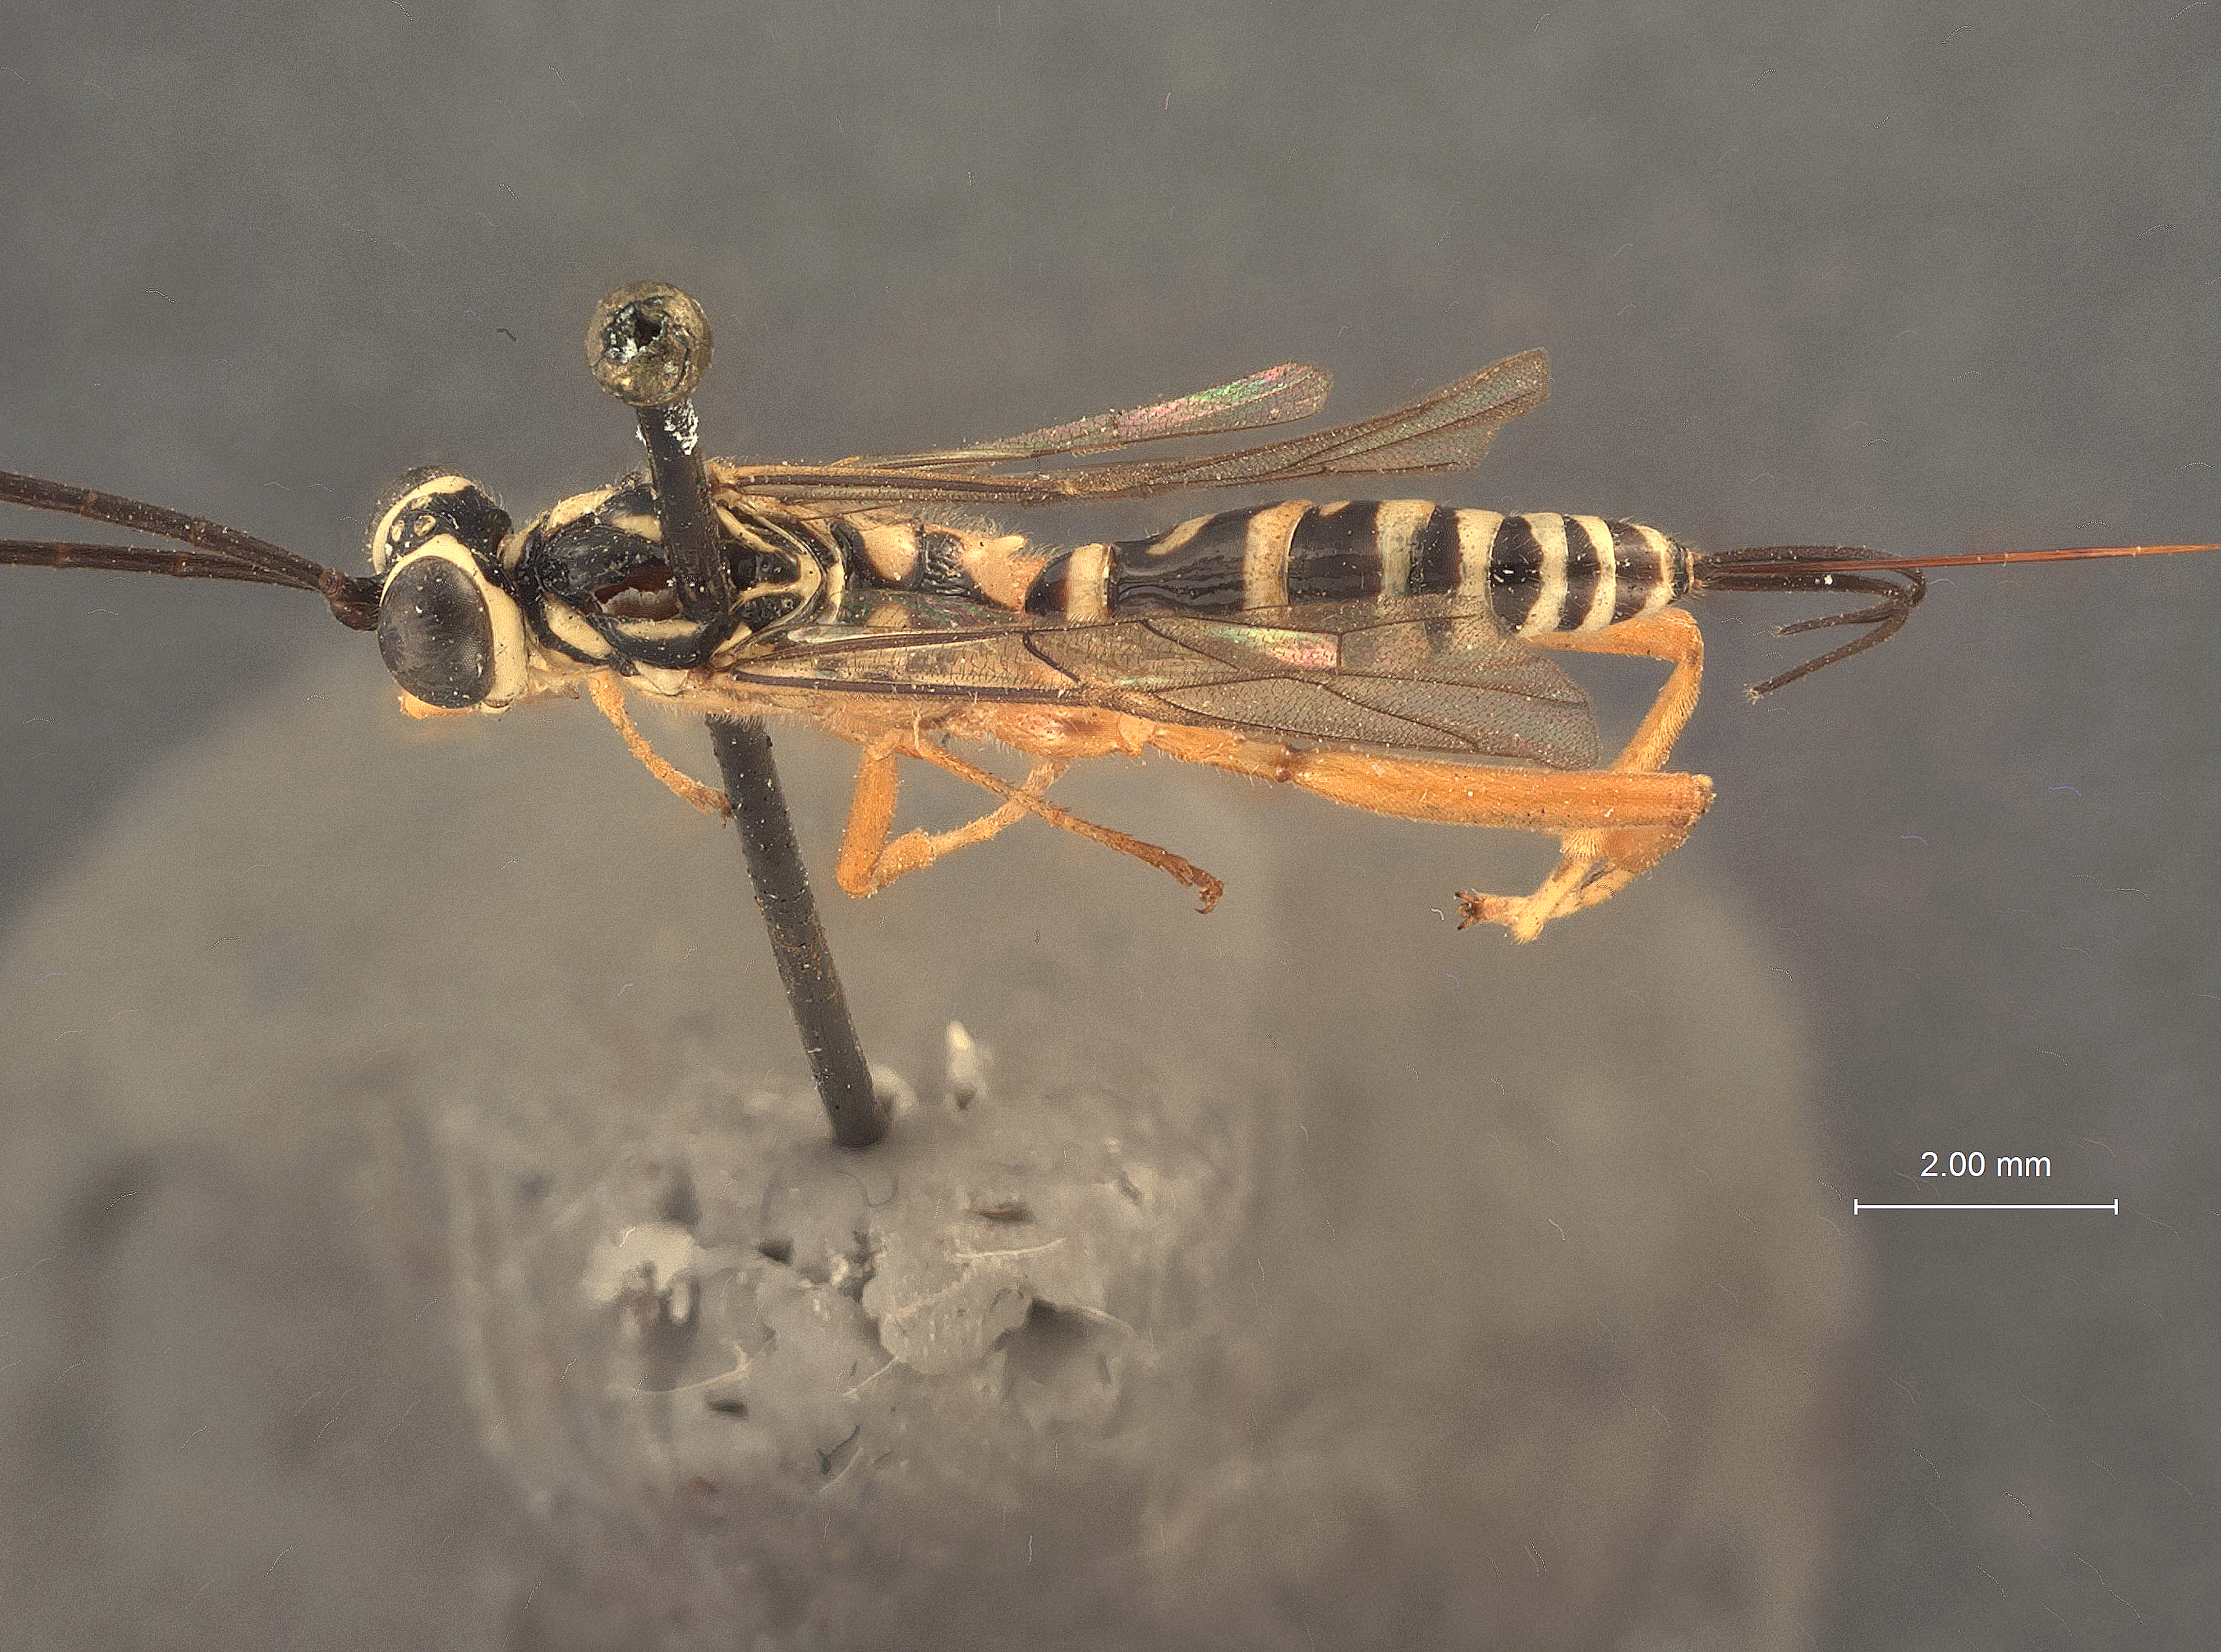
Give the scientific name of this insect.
Polycyrtus neglectus
